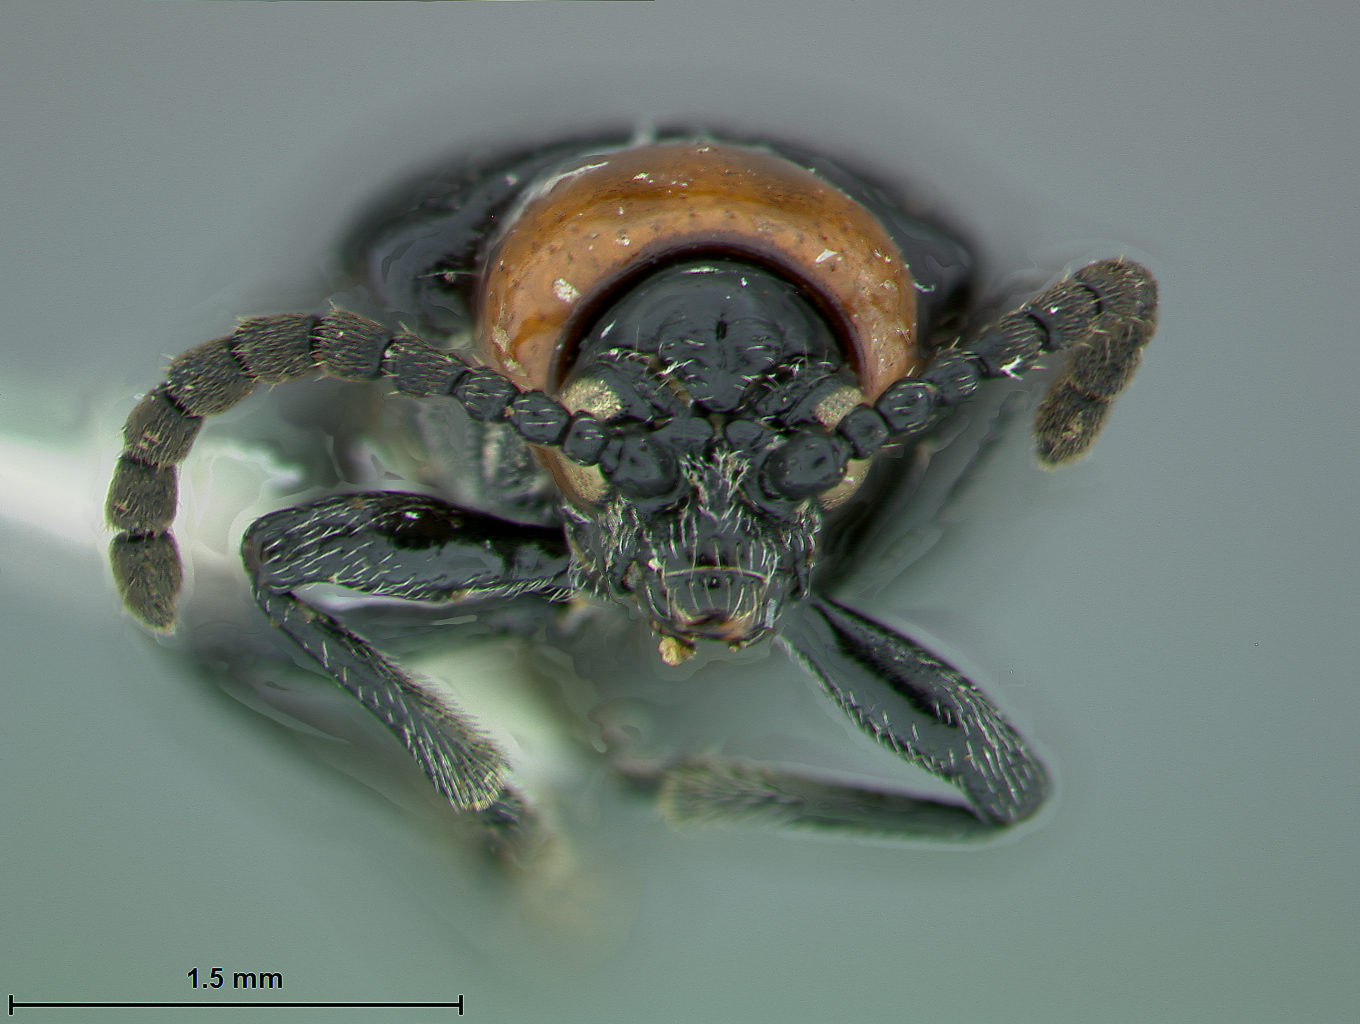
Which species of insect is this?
Oulema laticollis
